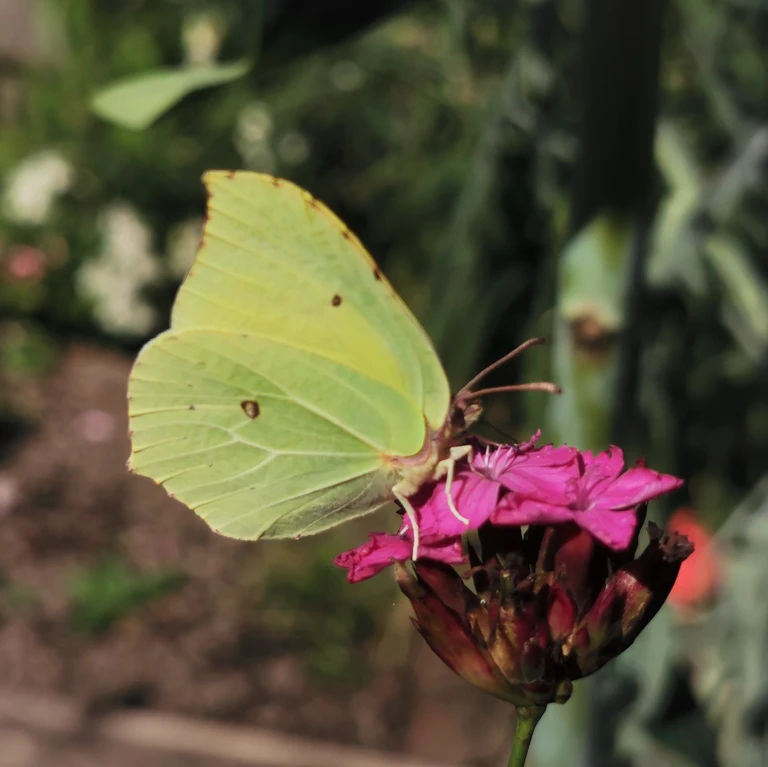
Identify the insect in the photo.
Gonepteryx rhamni
